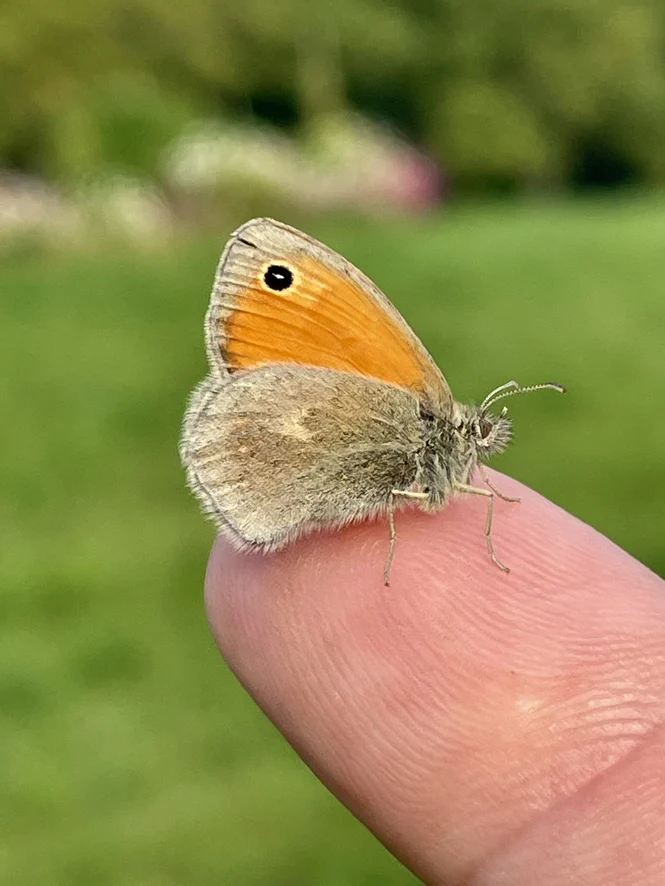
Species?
Coenonympha pamphilus
